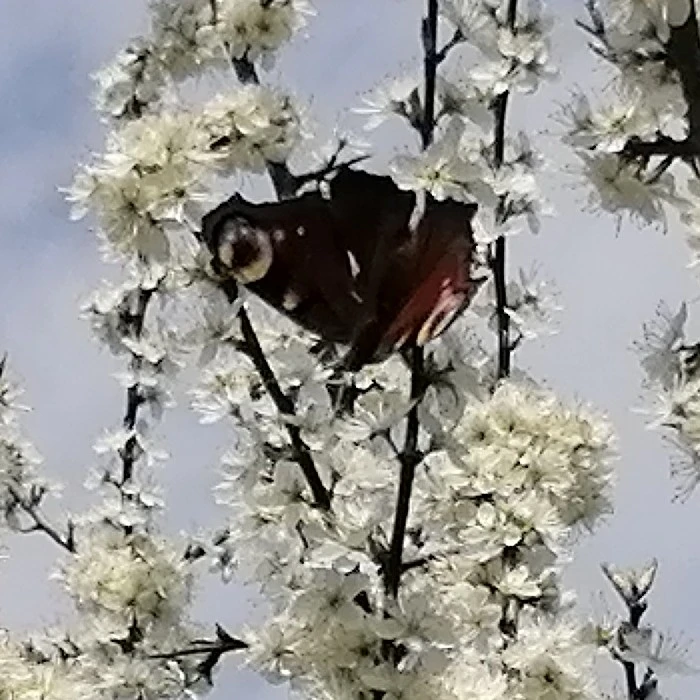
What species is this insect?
Aglais io
